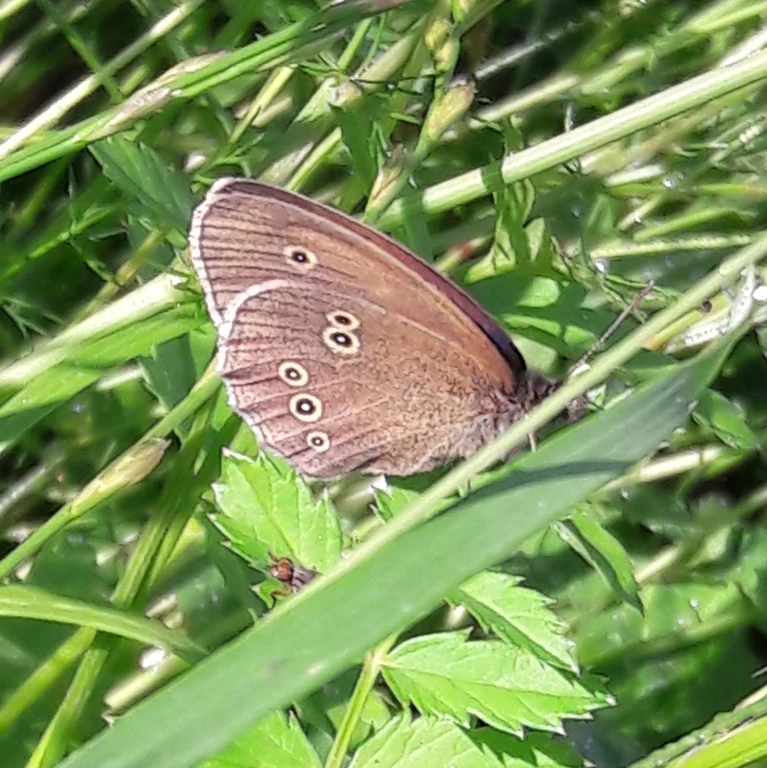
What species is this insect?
Aphantopus hyperantus
